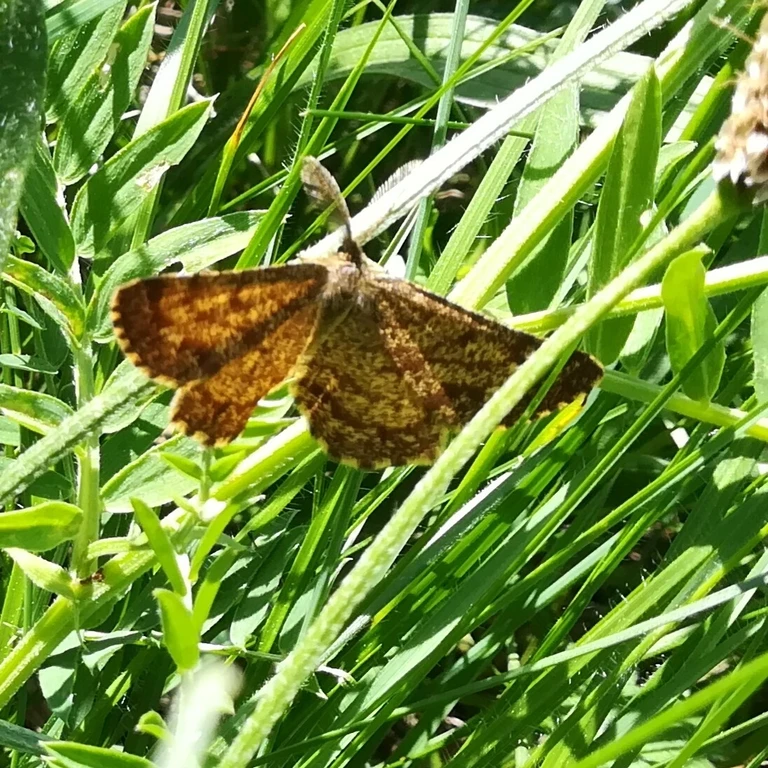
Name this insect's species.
Ematurga atomaria
